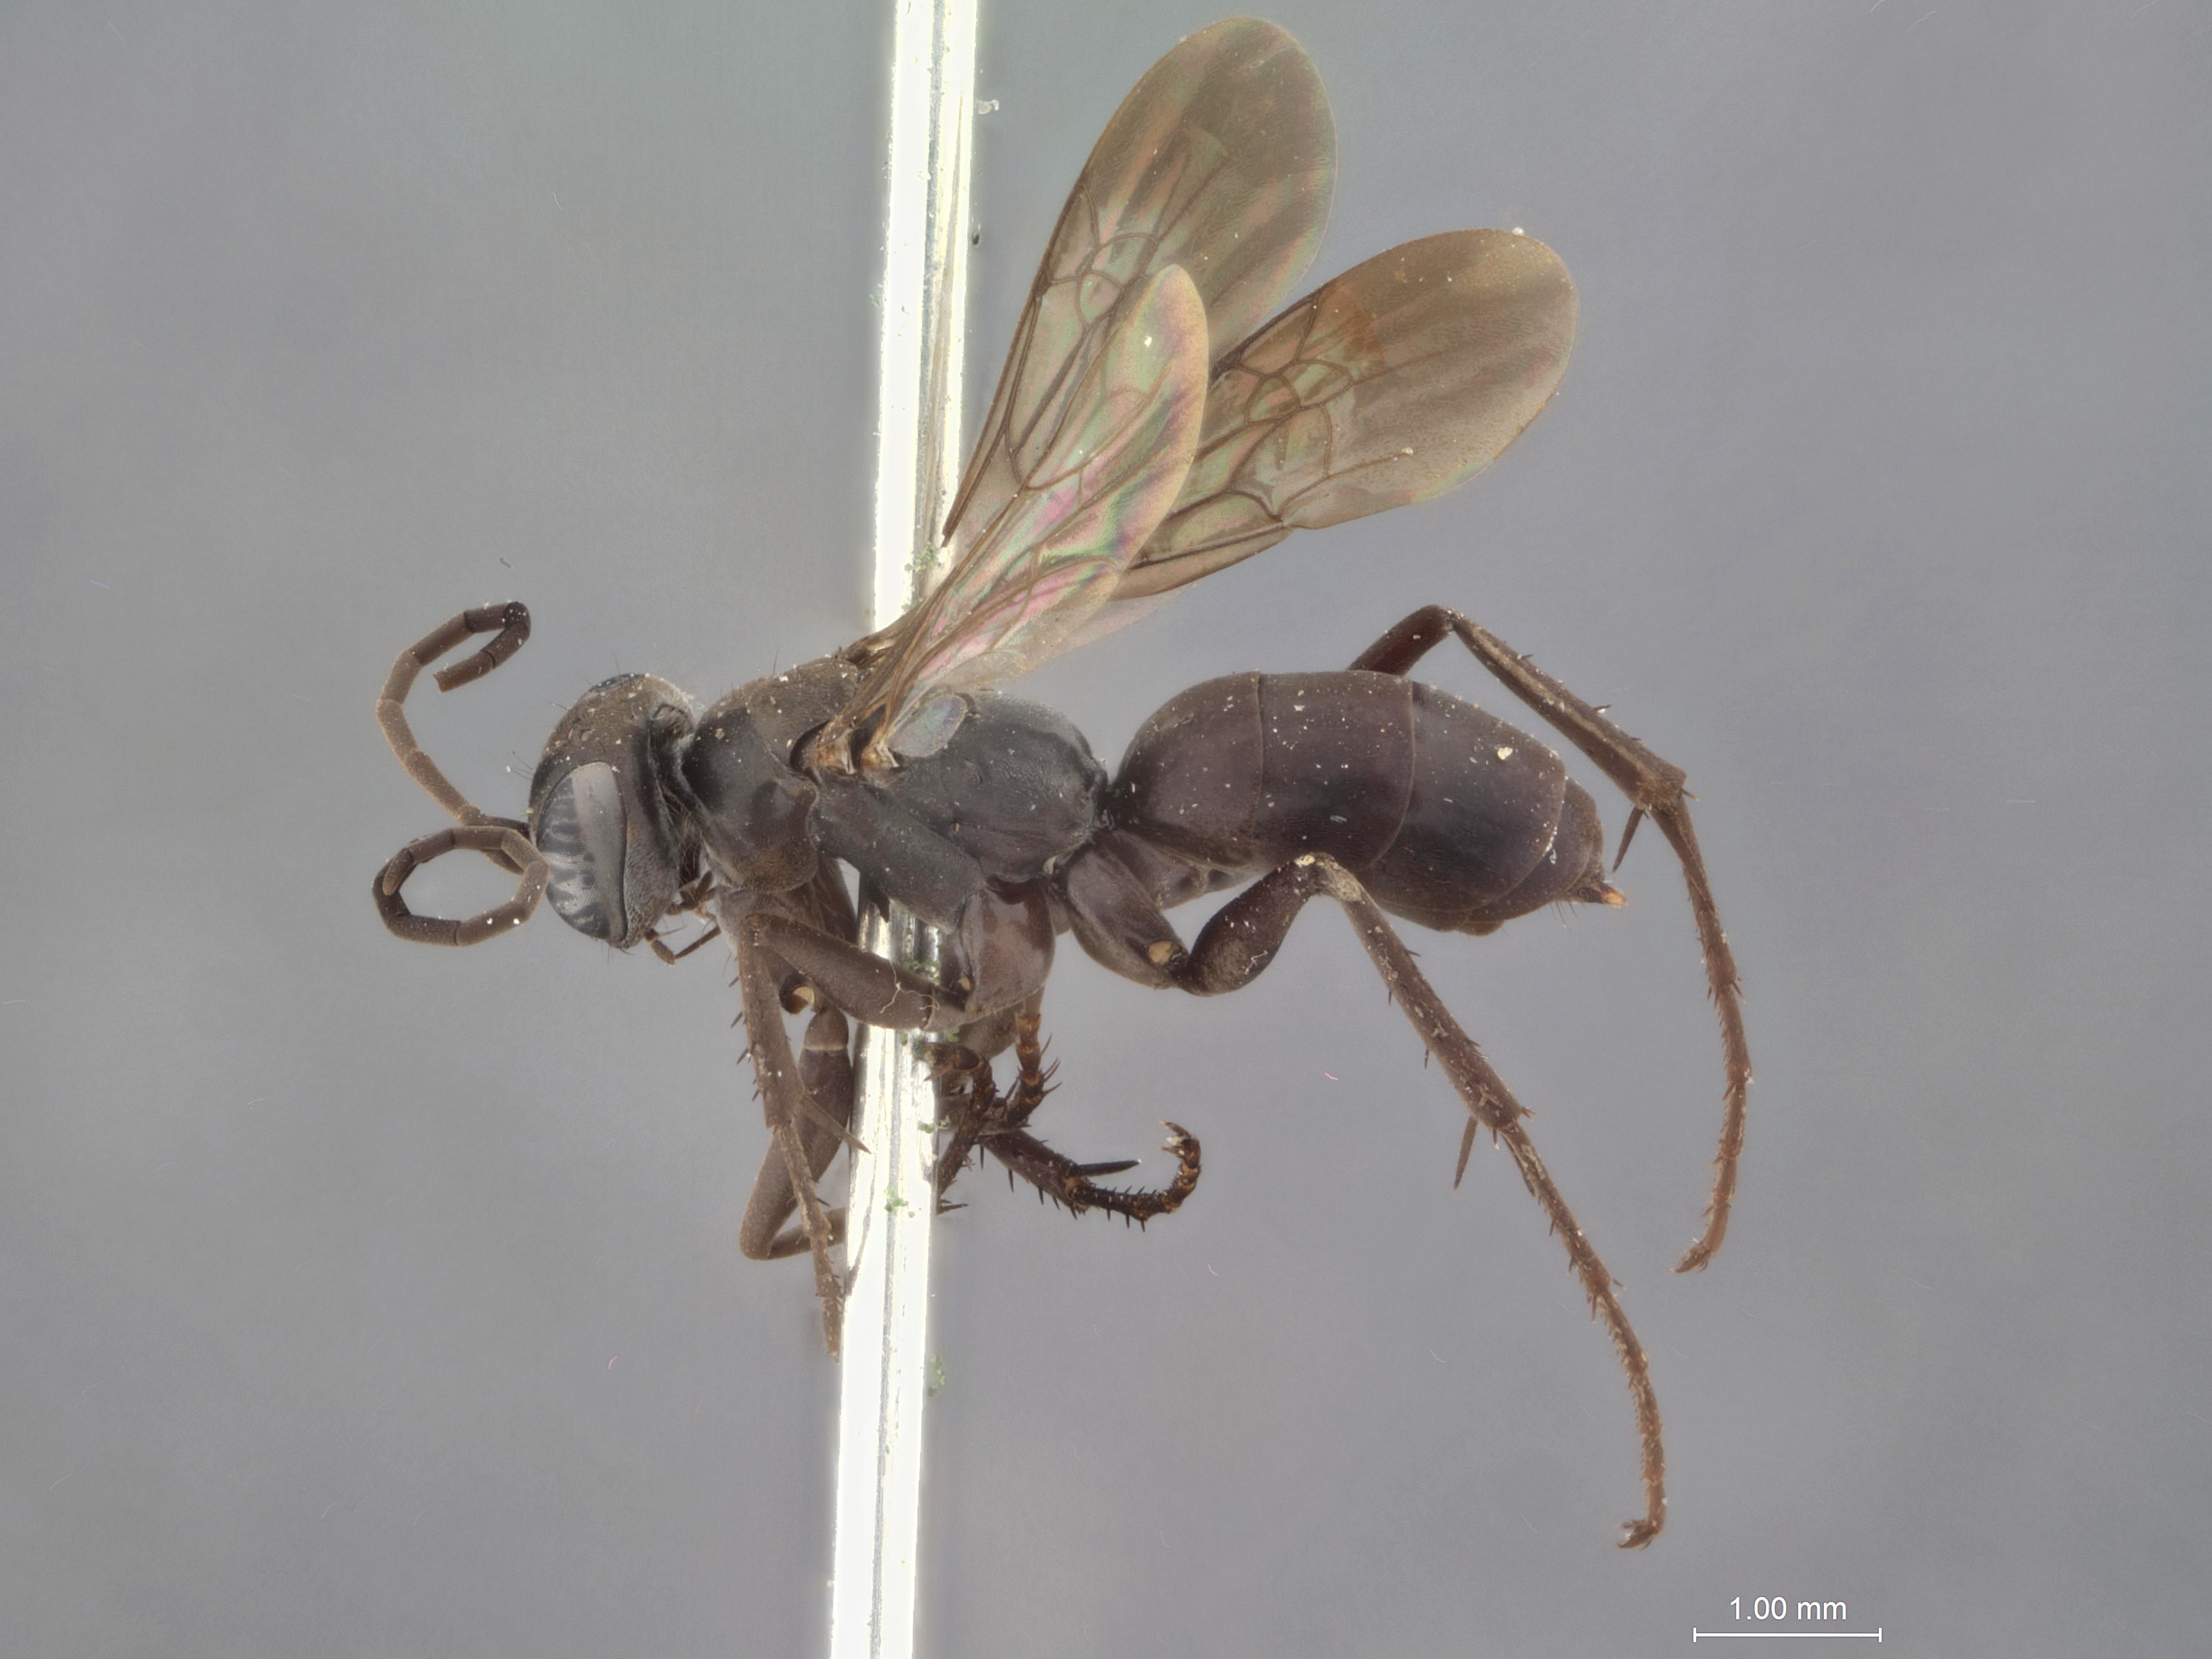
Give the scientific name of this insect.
Pompiloides parvulus
